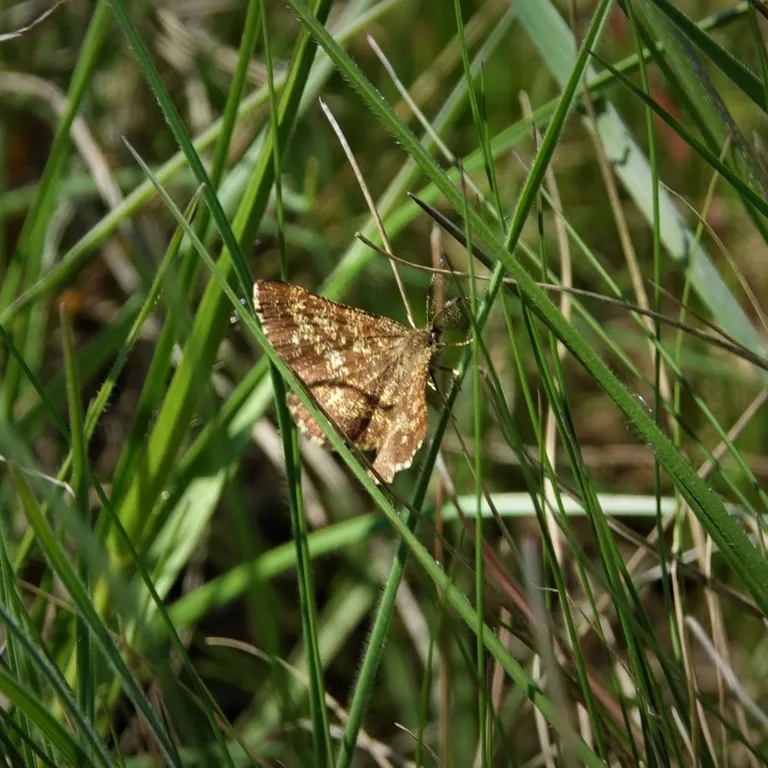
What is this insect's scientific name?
Ematurga atomaria
